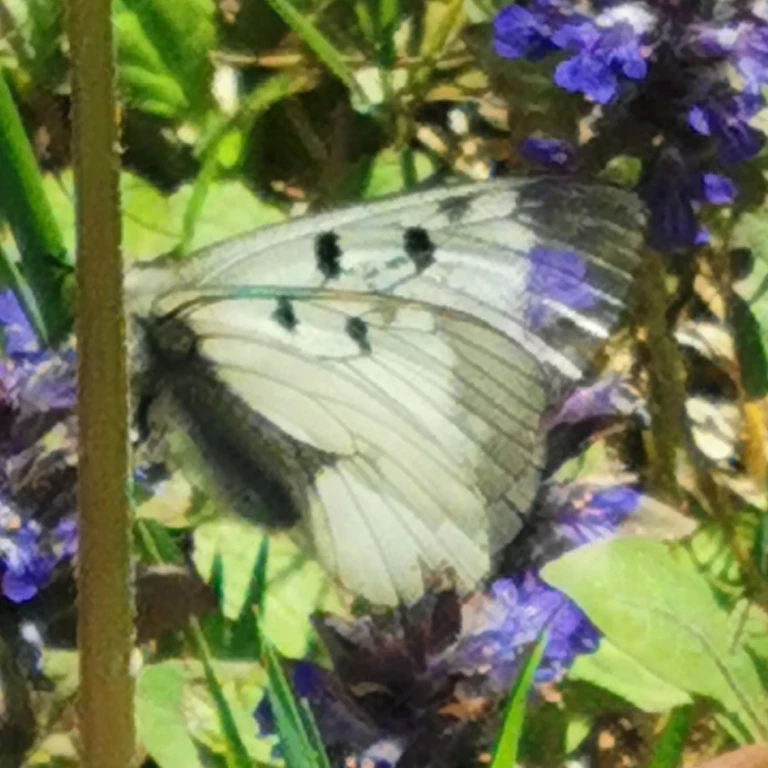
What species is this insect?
Parnassius mnemosyne
